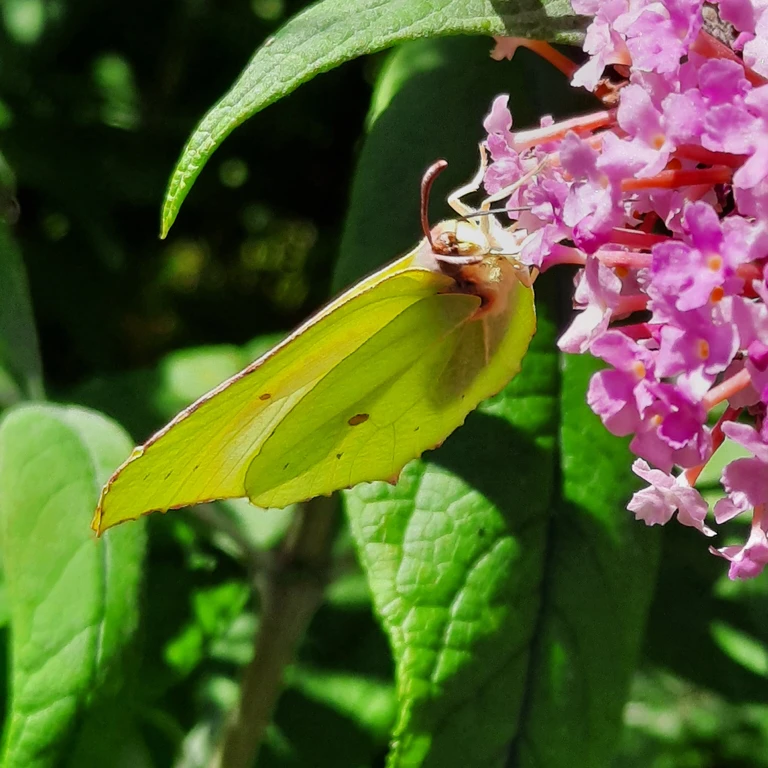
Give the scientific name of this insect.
Gonepteryx rhamni
